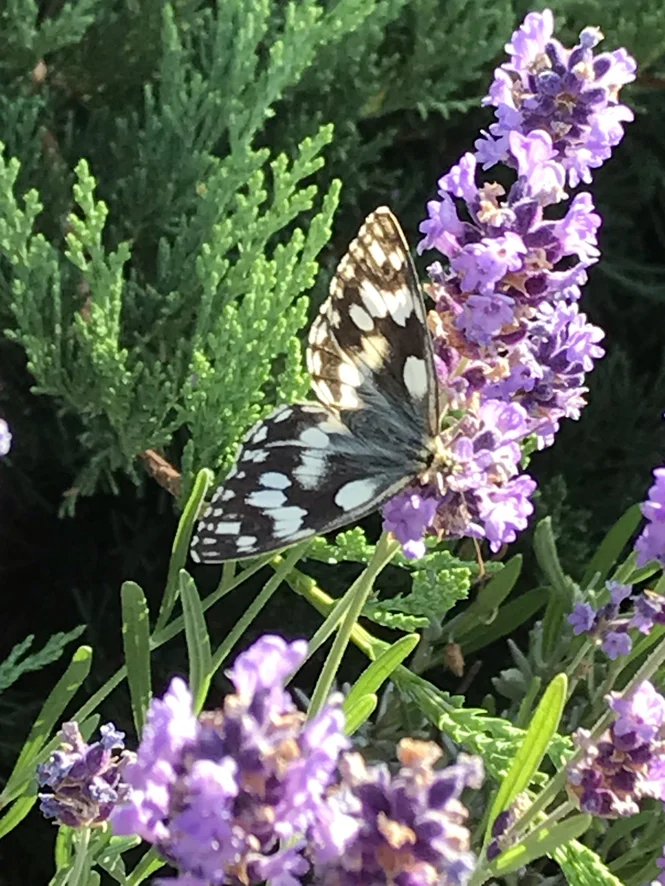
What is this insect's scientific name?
Melanargia galathea
